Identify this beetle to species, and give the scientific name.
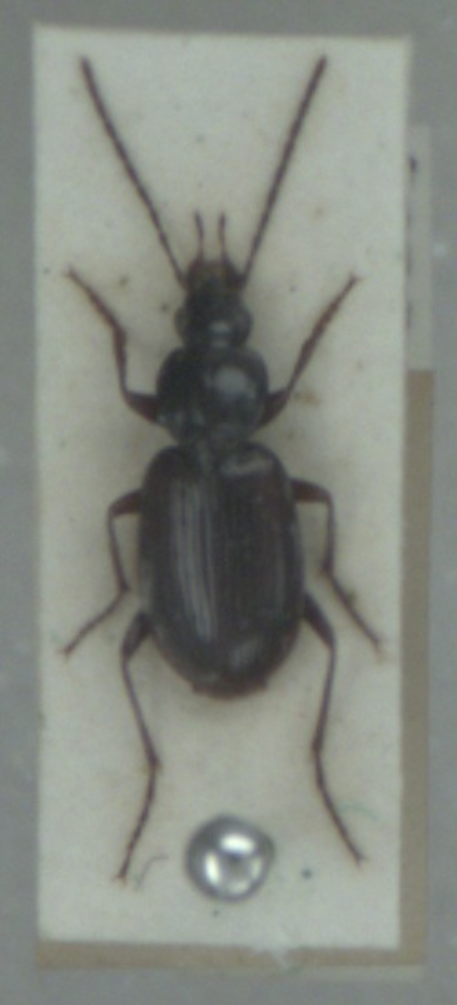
Agonum fuliginosum
